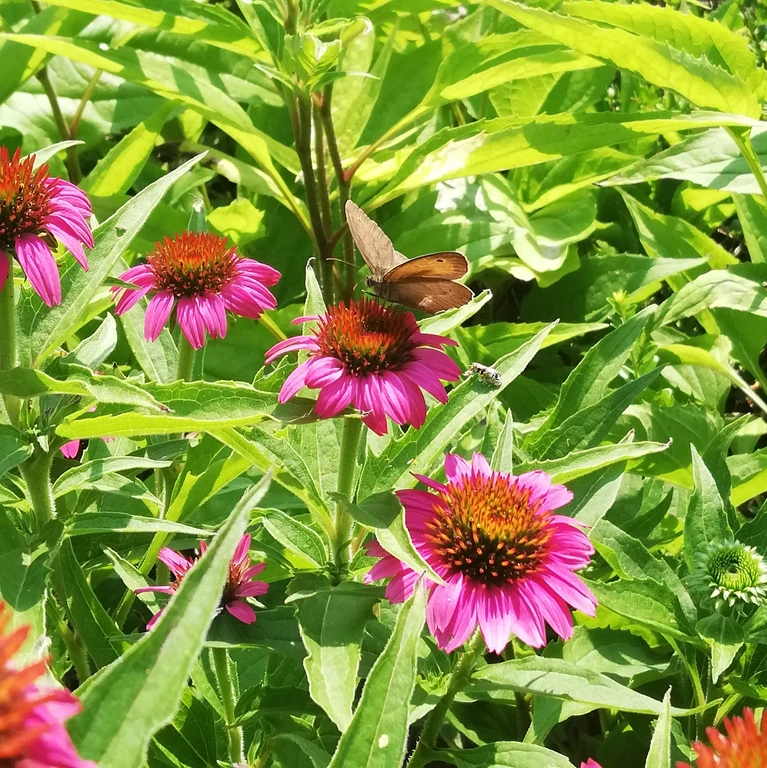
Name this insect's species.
Maniola jurtina
